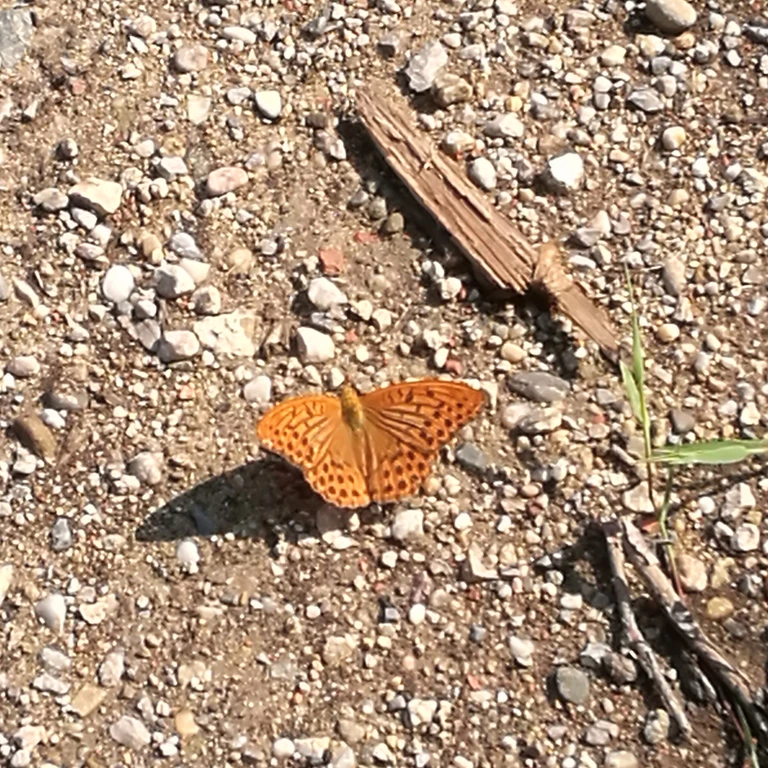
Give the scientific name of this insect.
Argynnis paphia
